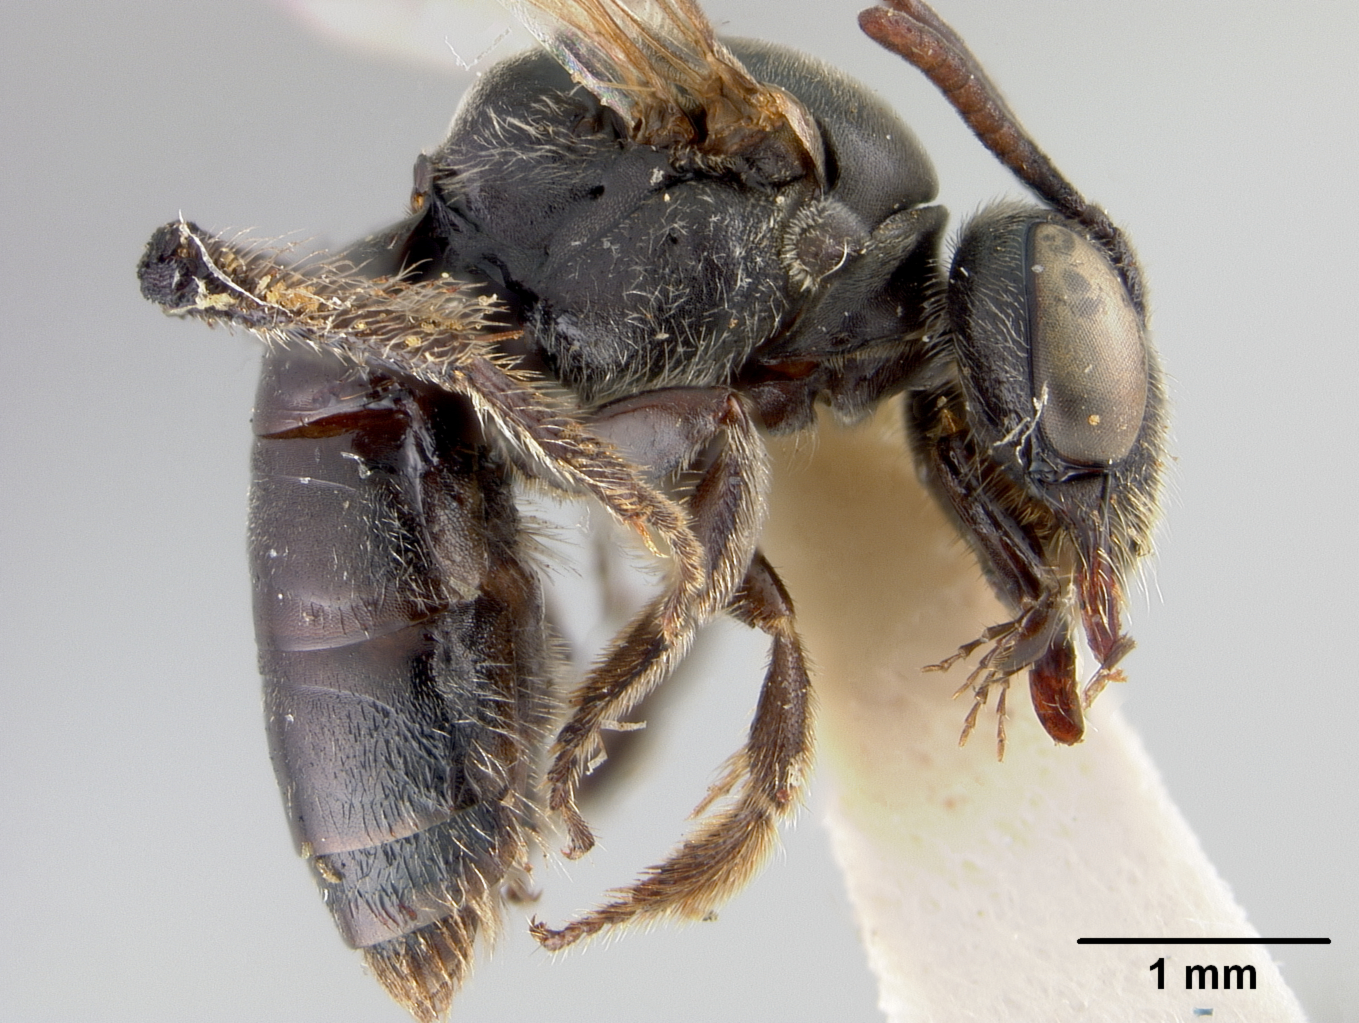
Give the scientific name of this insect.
Heterosarus succinctus
